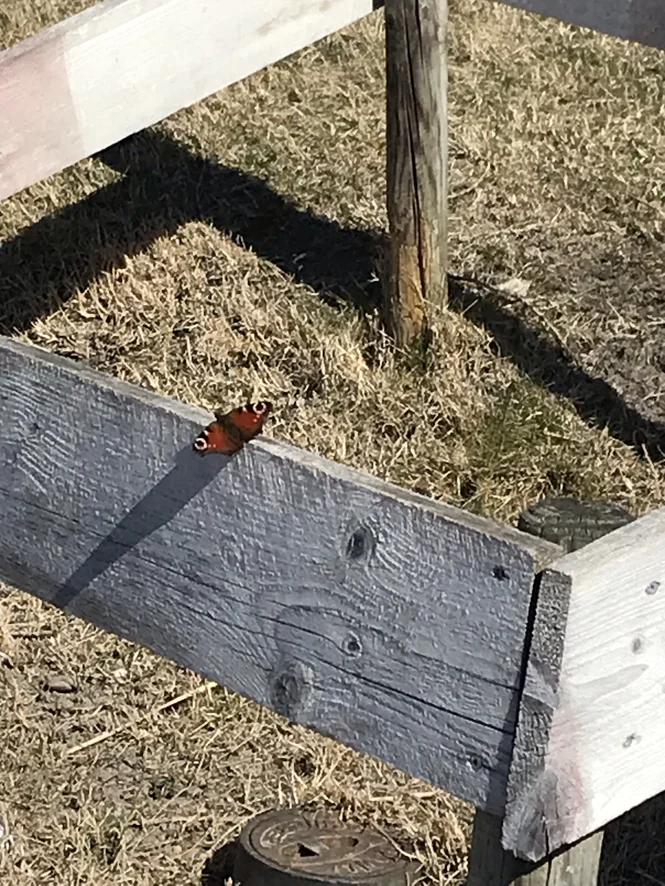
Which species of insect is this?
Aglais io
